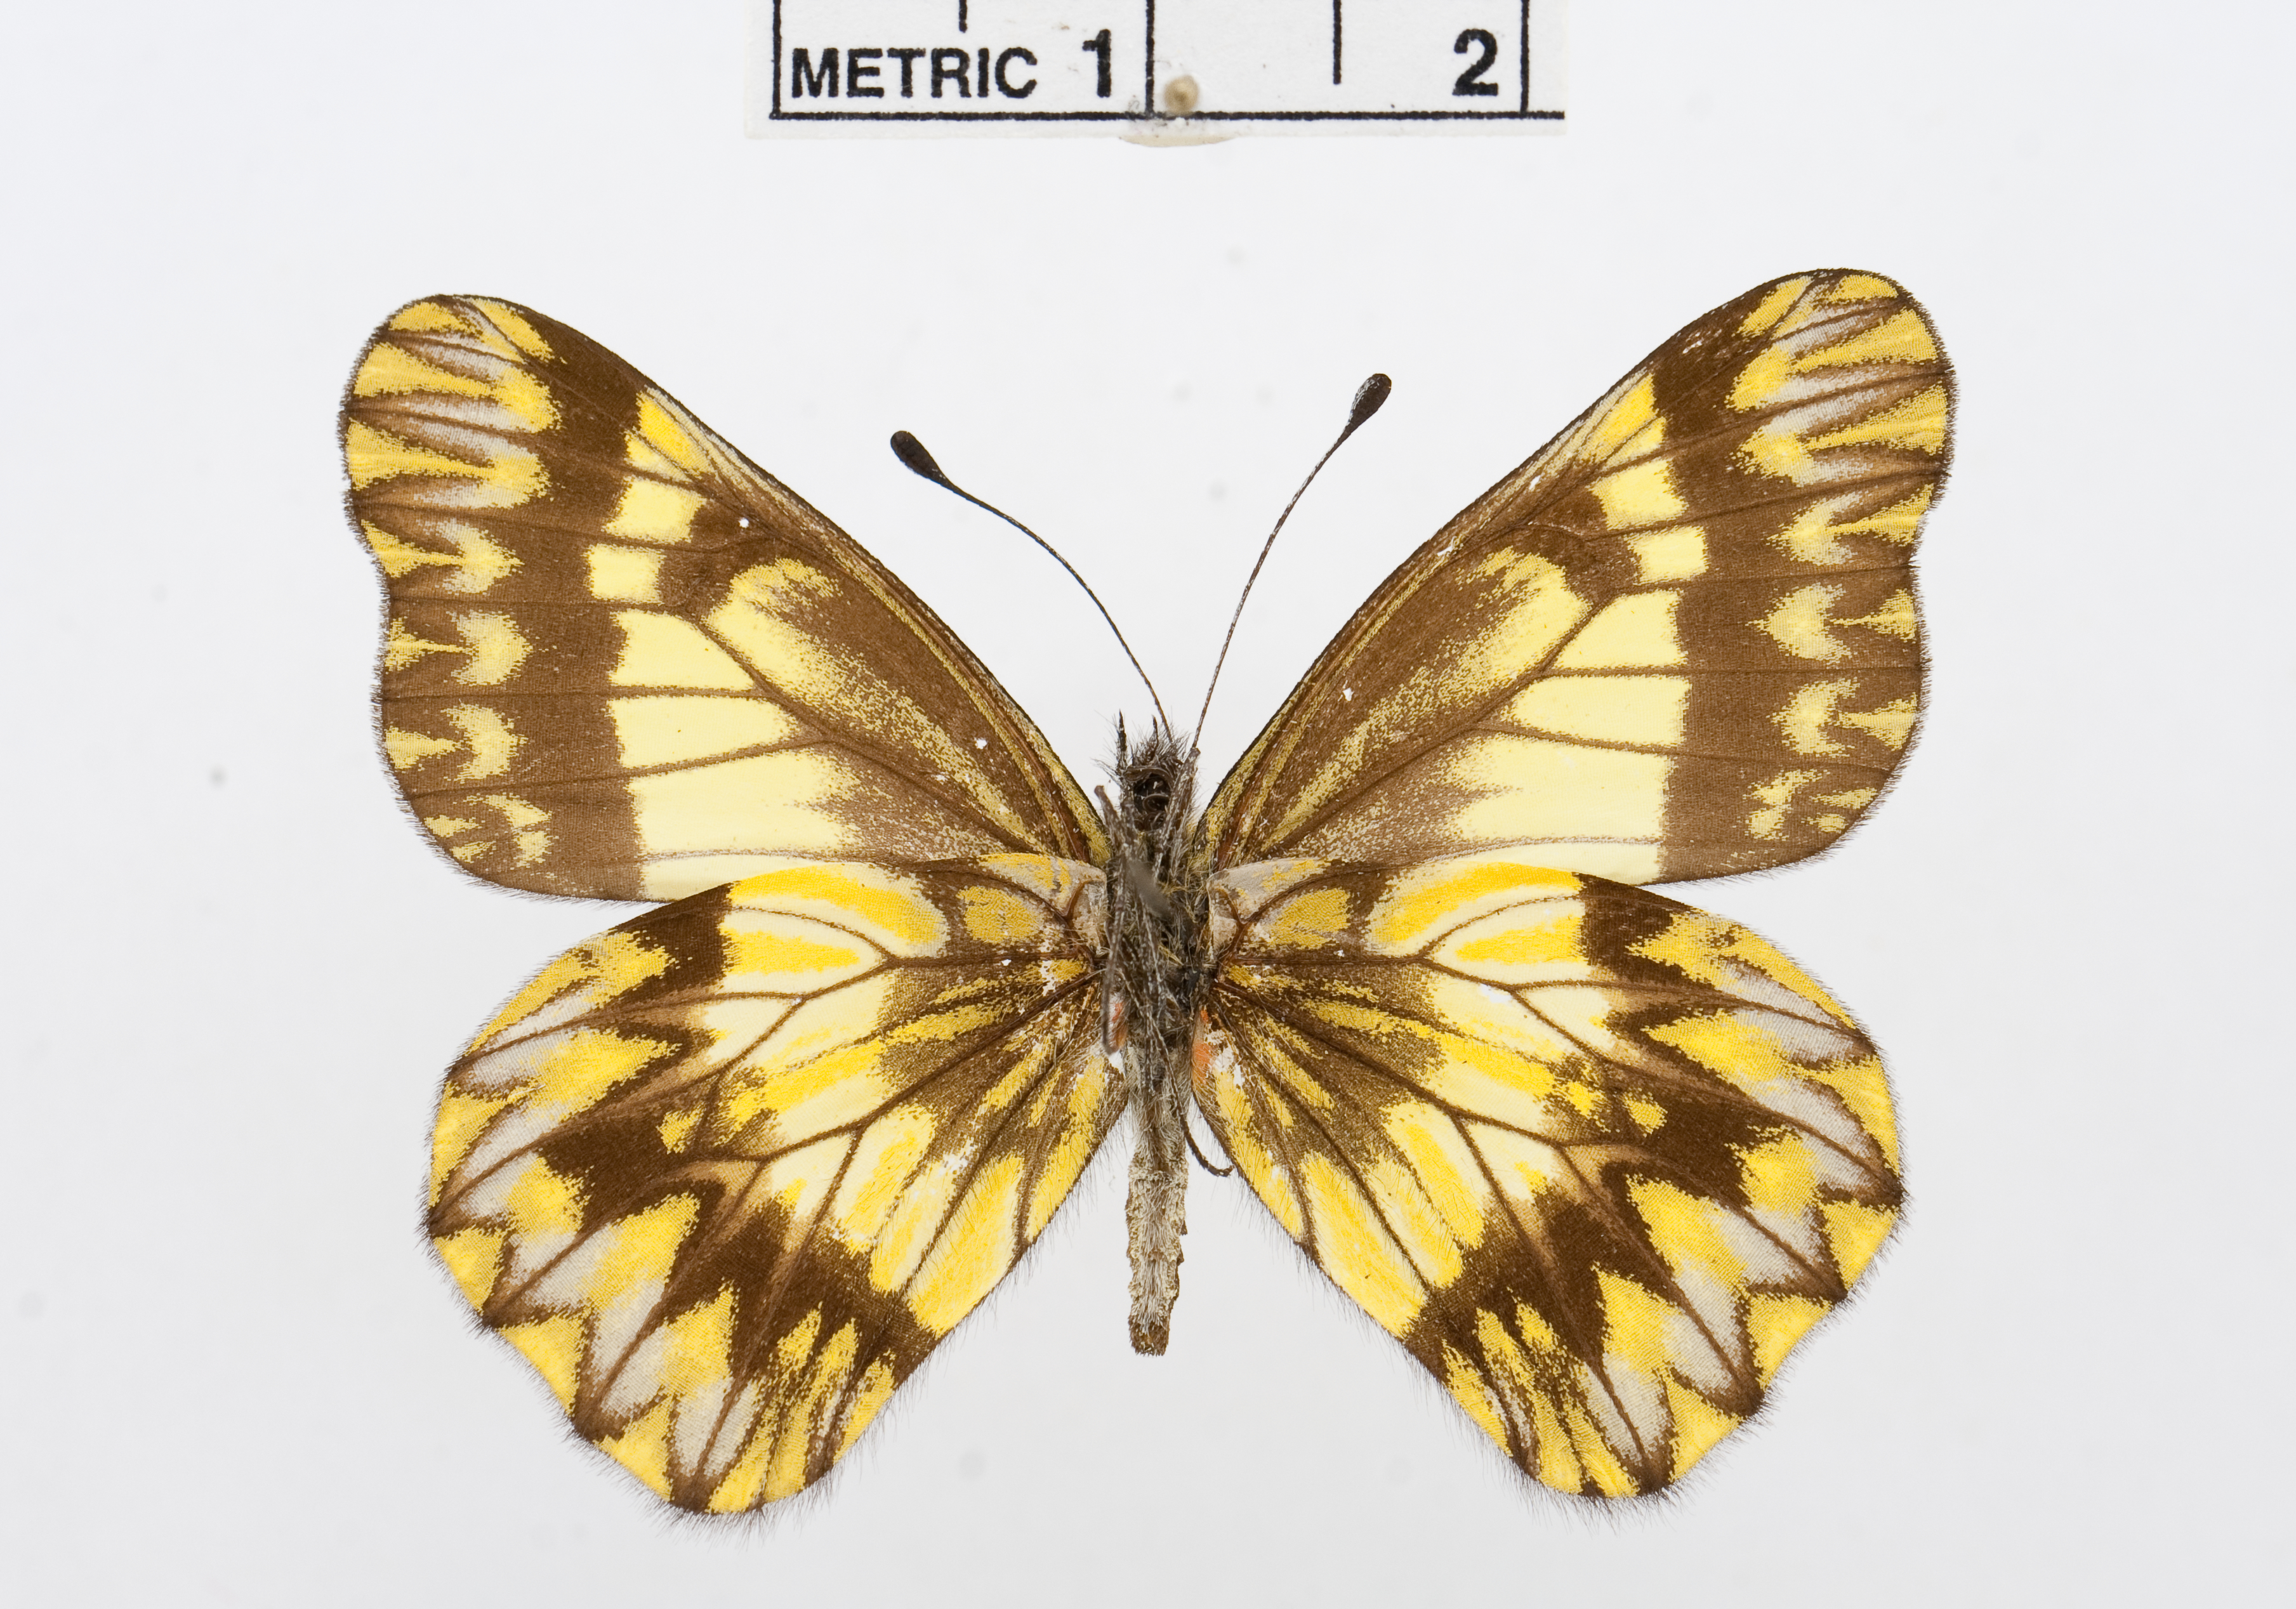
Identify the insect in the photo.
Catasticta sinapina
